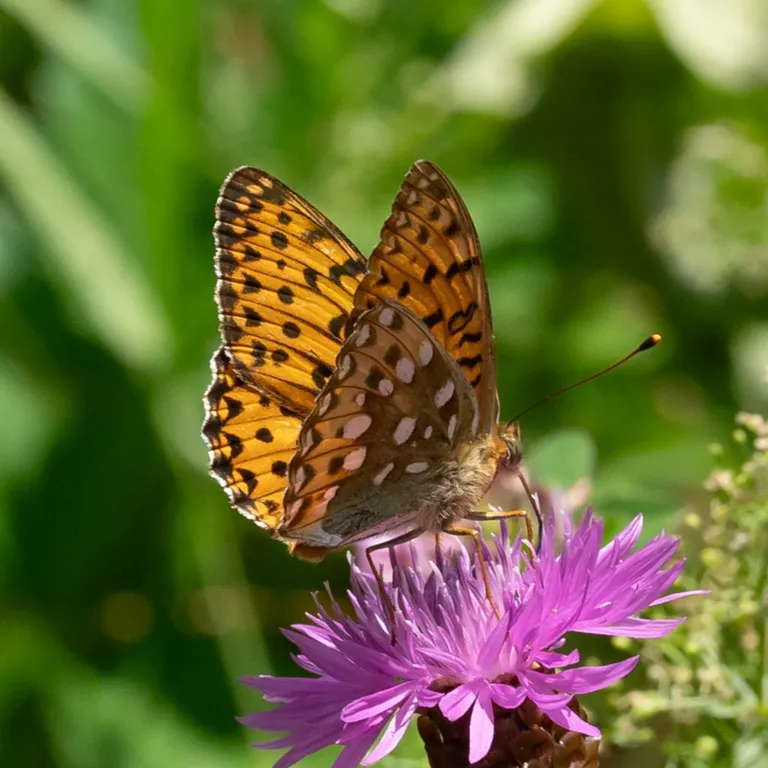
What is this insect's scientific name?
Speyeria aglaja
